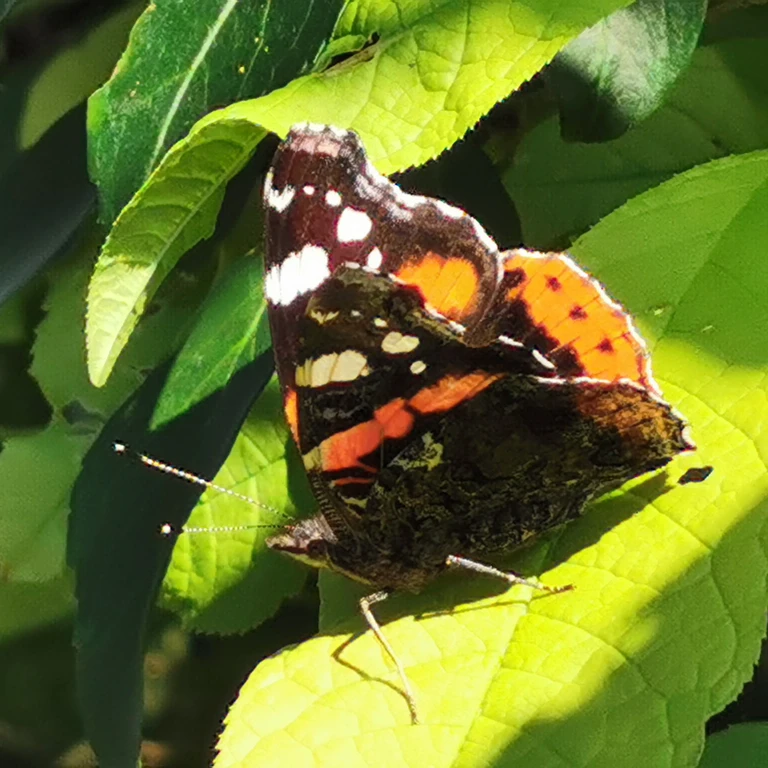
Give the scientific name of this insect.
Vanessa atalanta
